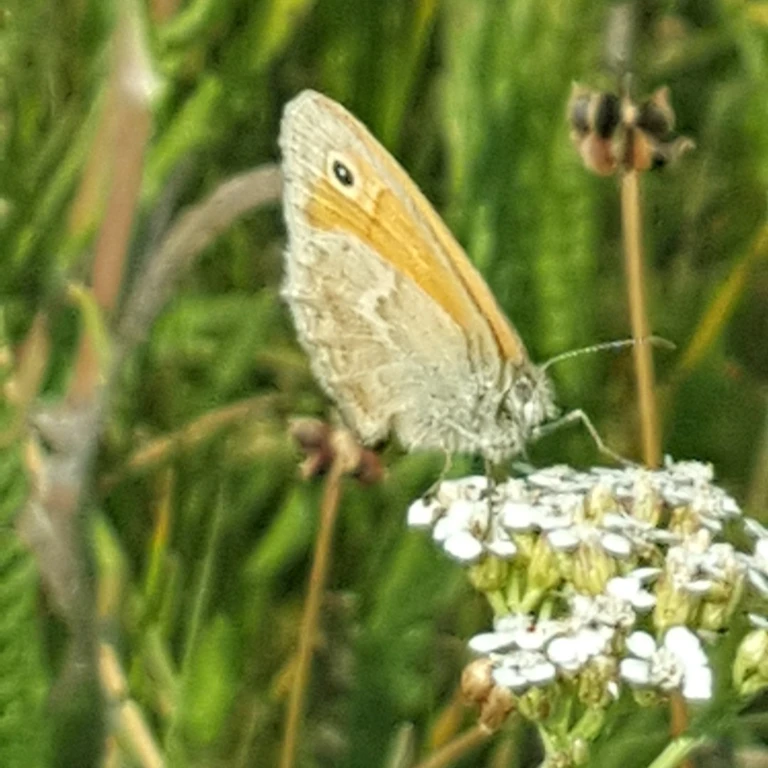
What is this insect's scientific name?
Coenonympha pamphilus
